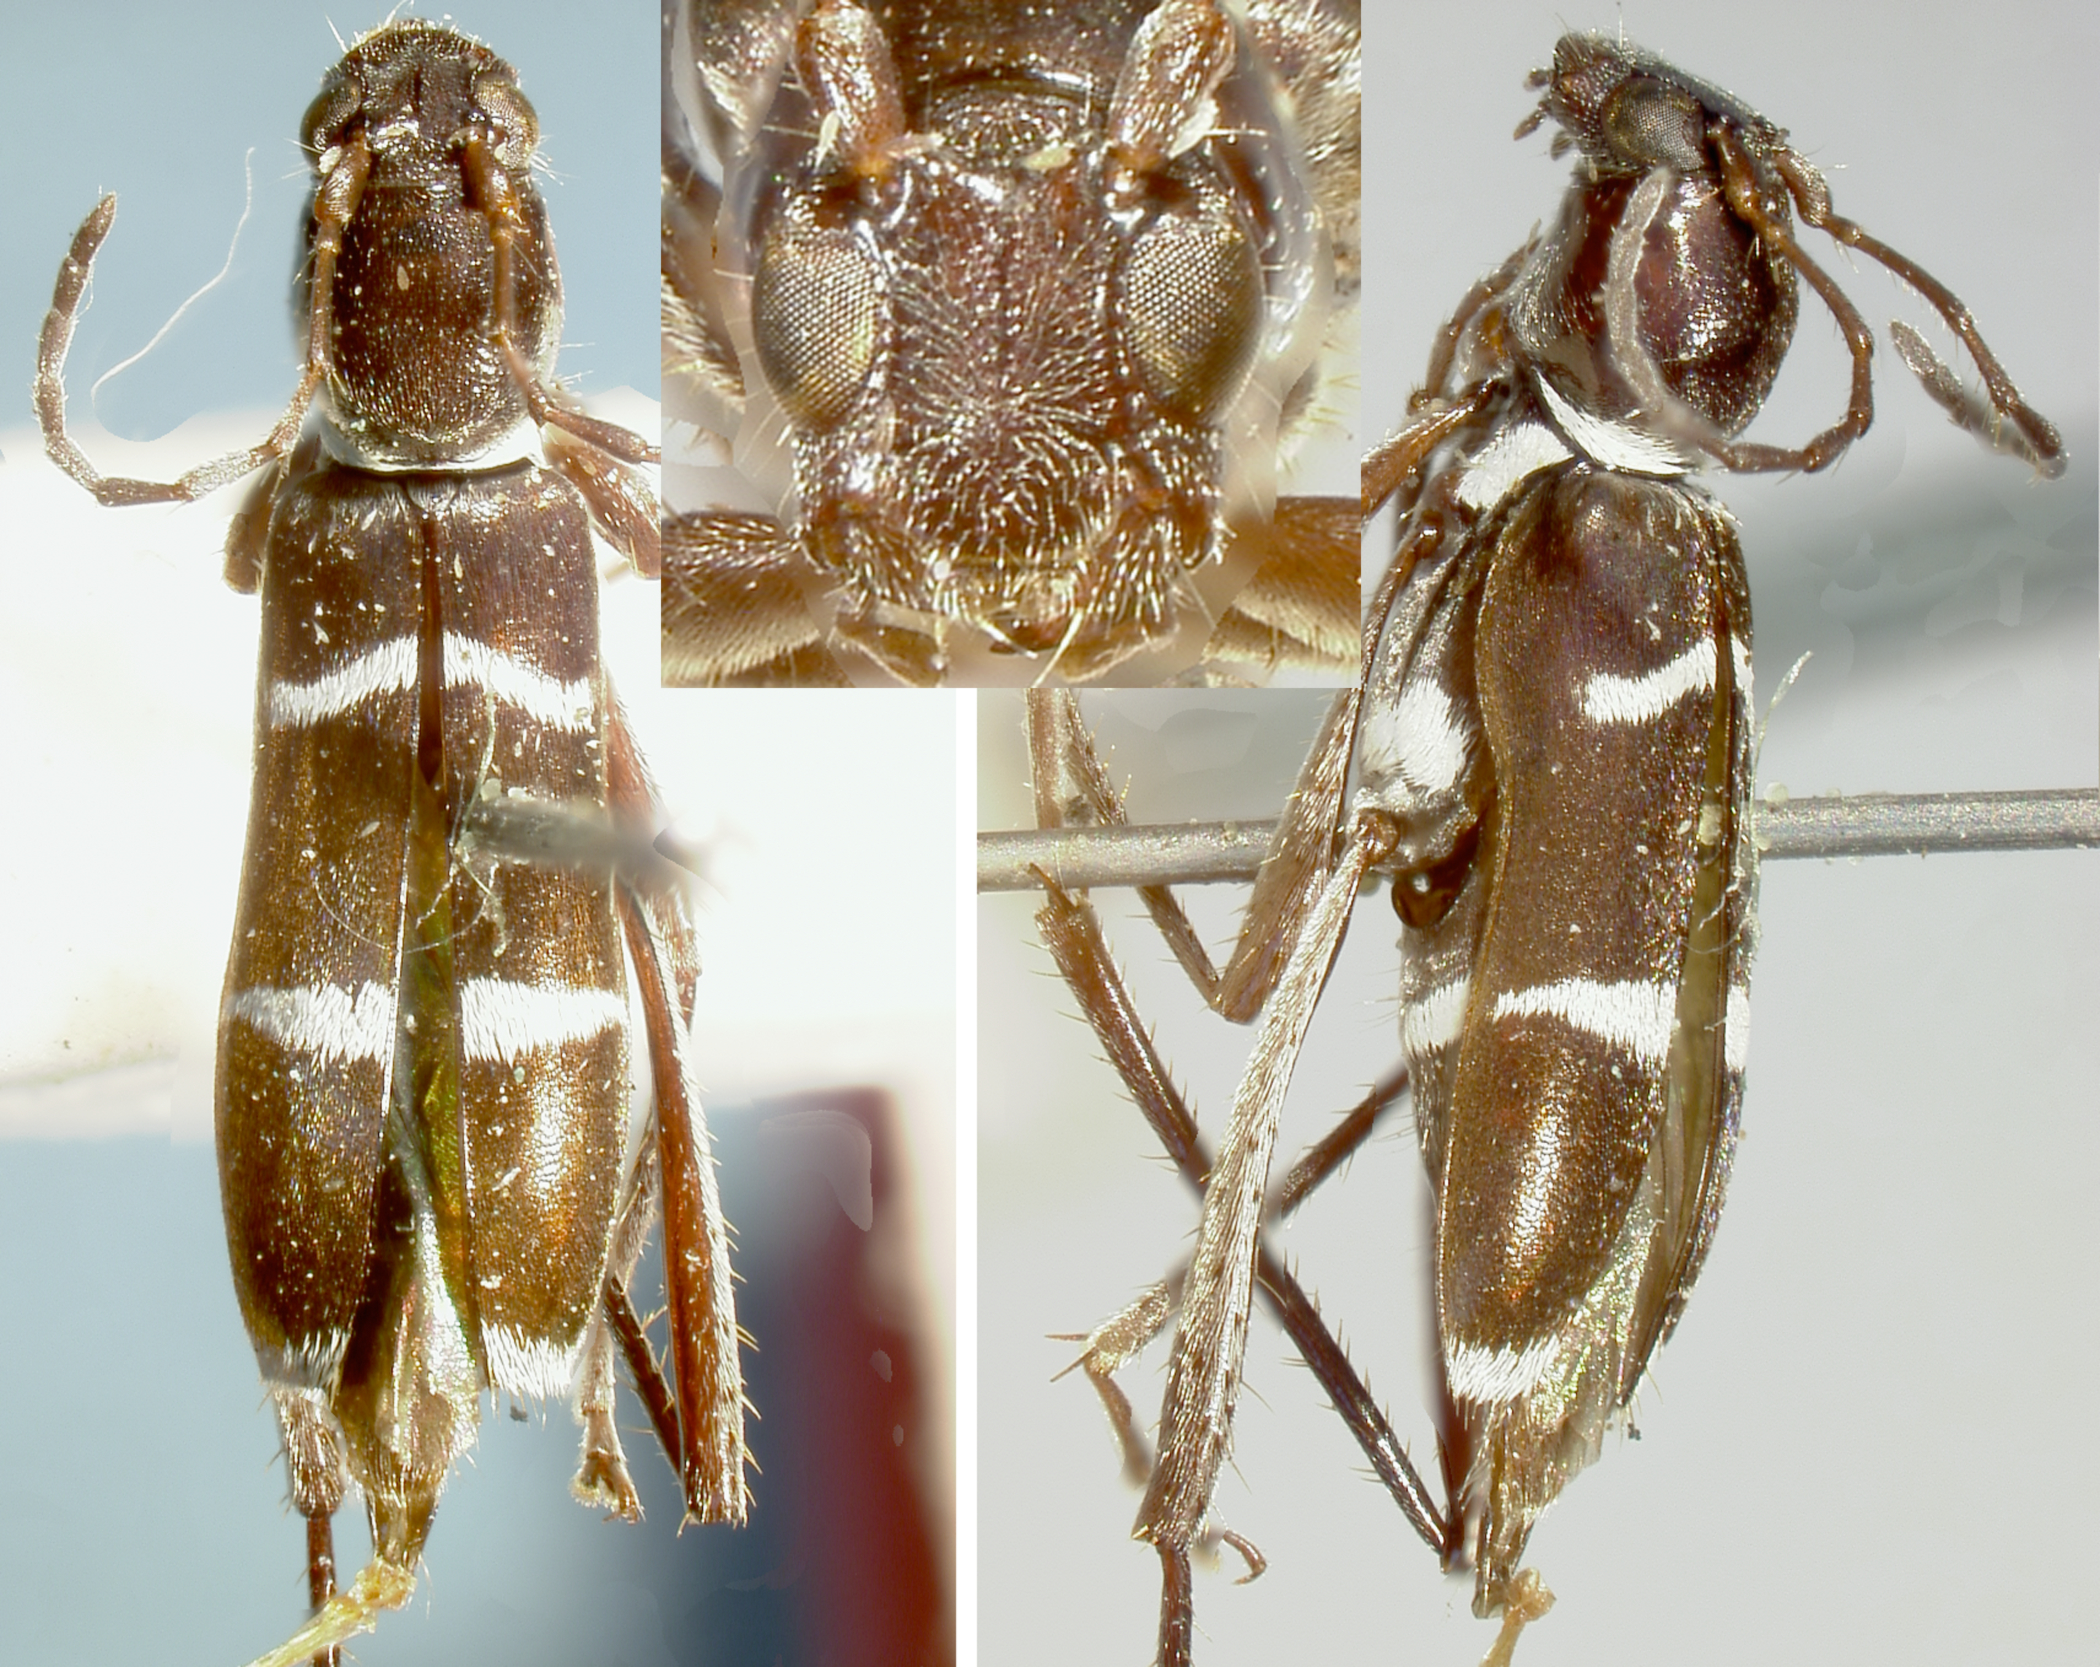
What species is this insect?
Rhaphuma atrata
